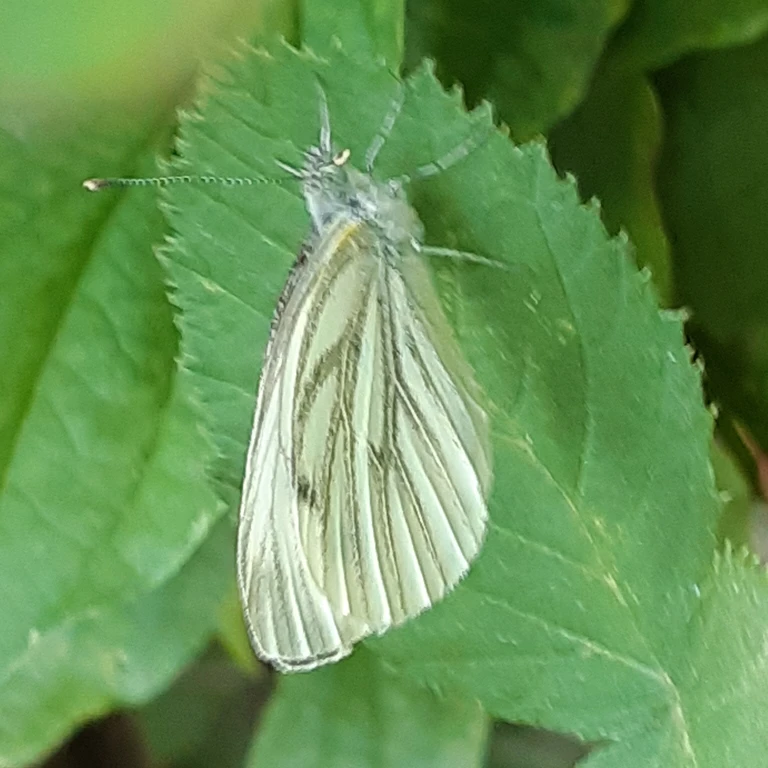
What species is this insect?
Pieris napi
